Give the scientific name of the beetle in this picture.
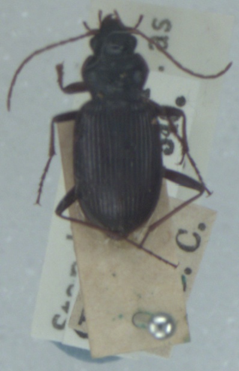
Nebria salina
